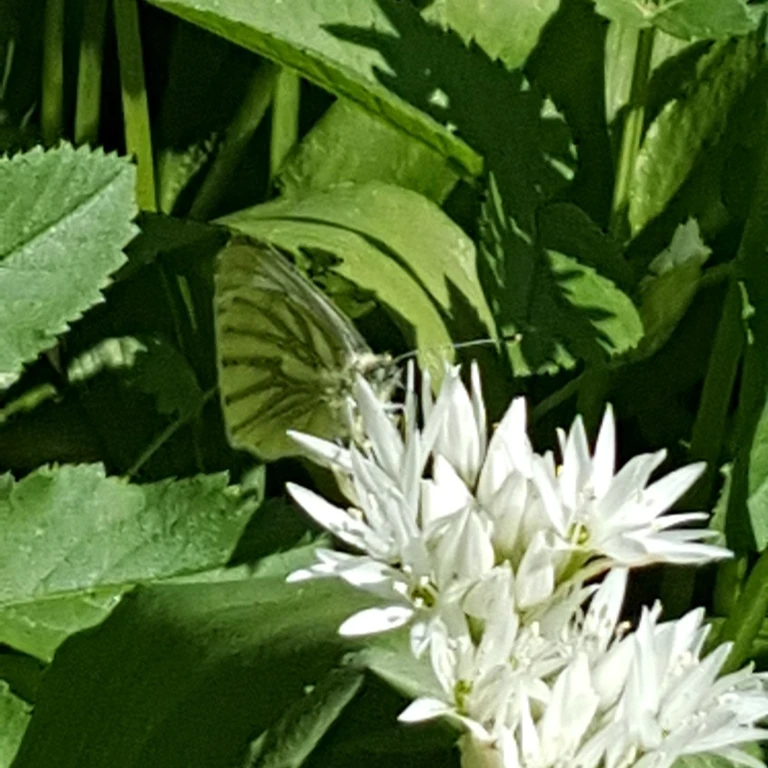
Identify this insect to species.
Pieris napi
